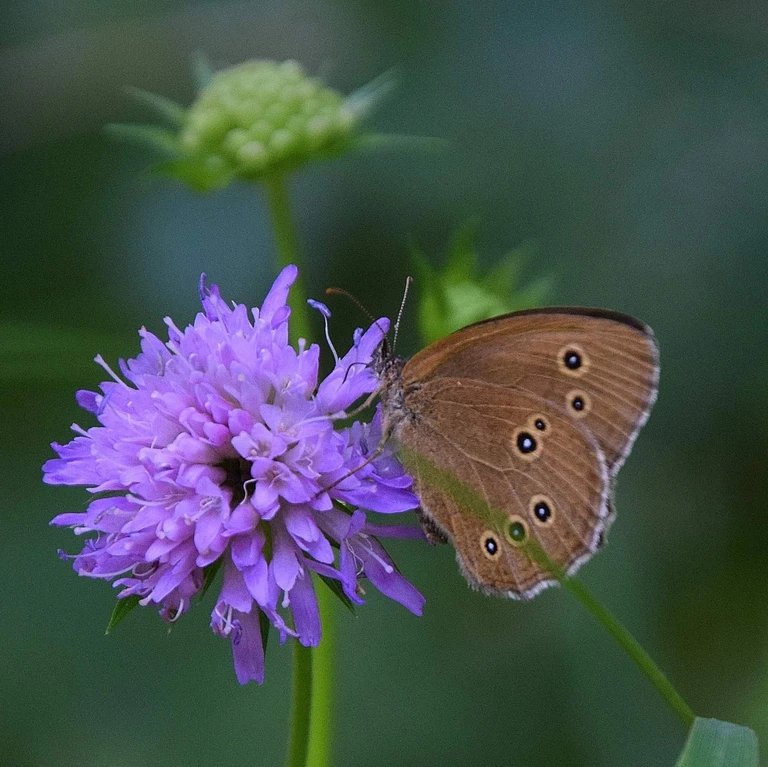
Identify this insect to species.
Aphantopus hyperantus
